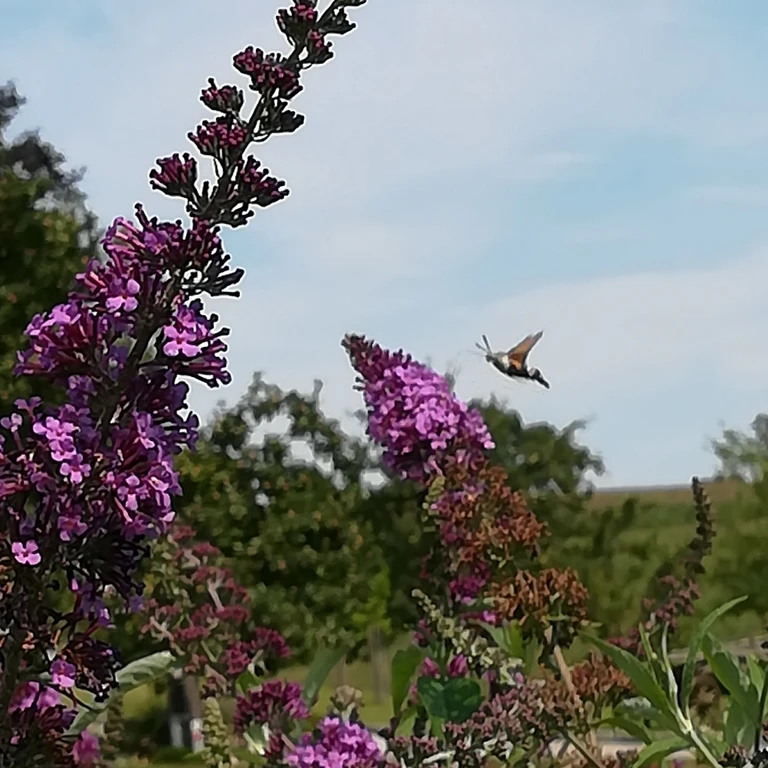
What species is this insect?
Macroglossum stellatarum
